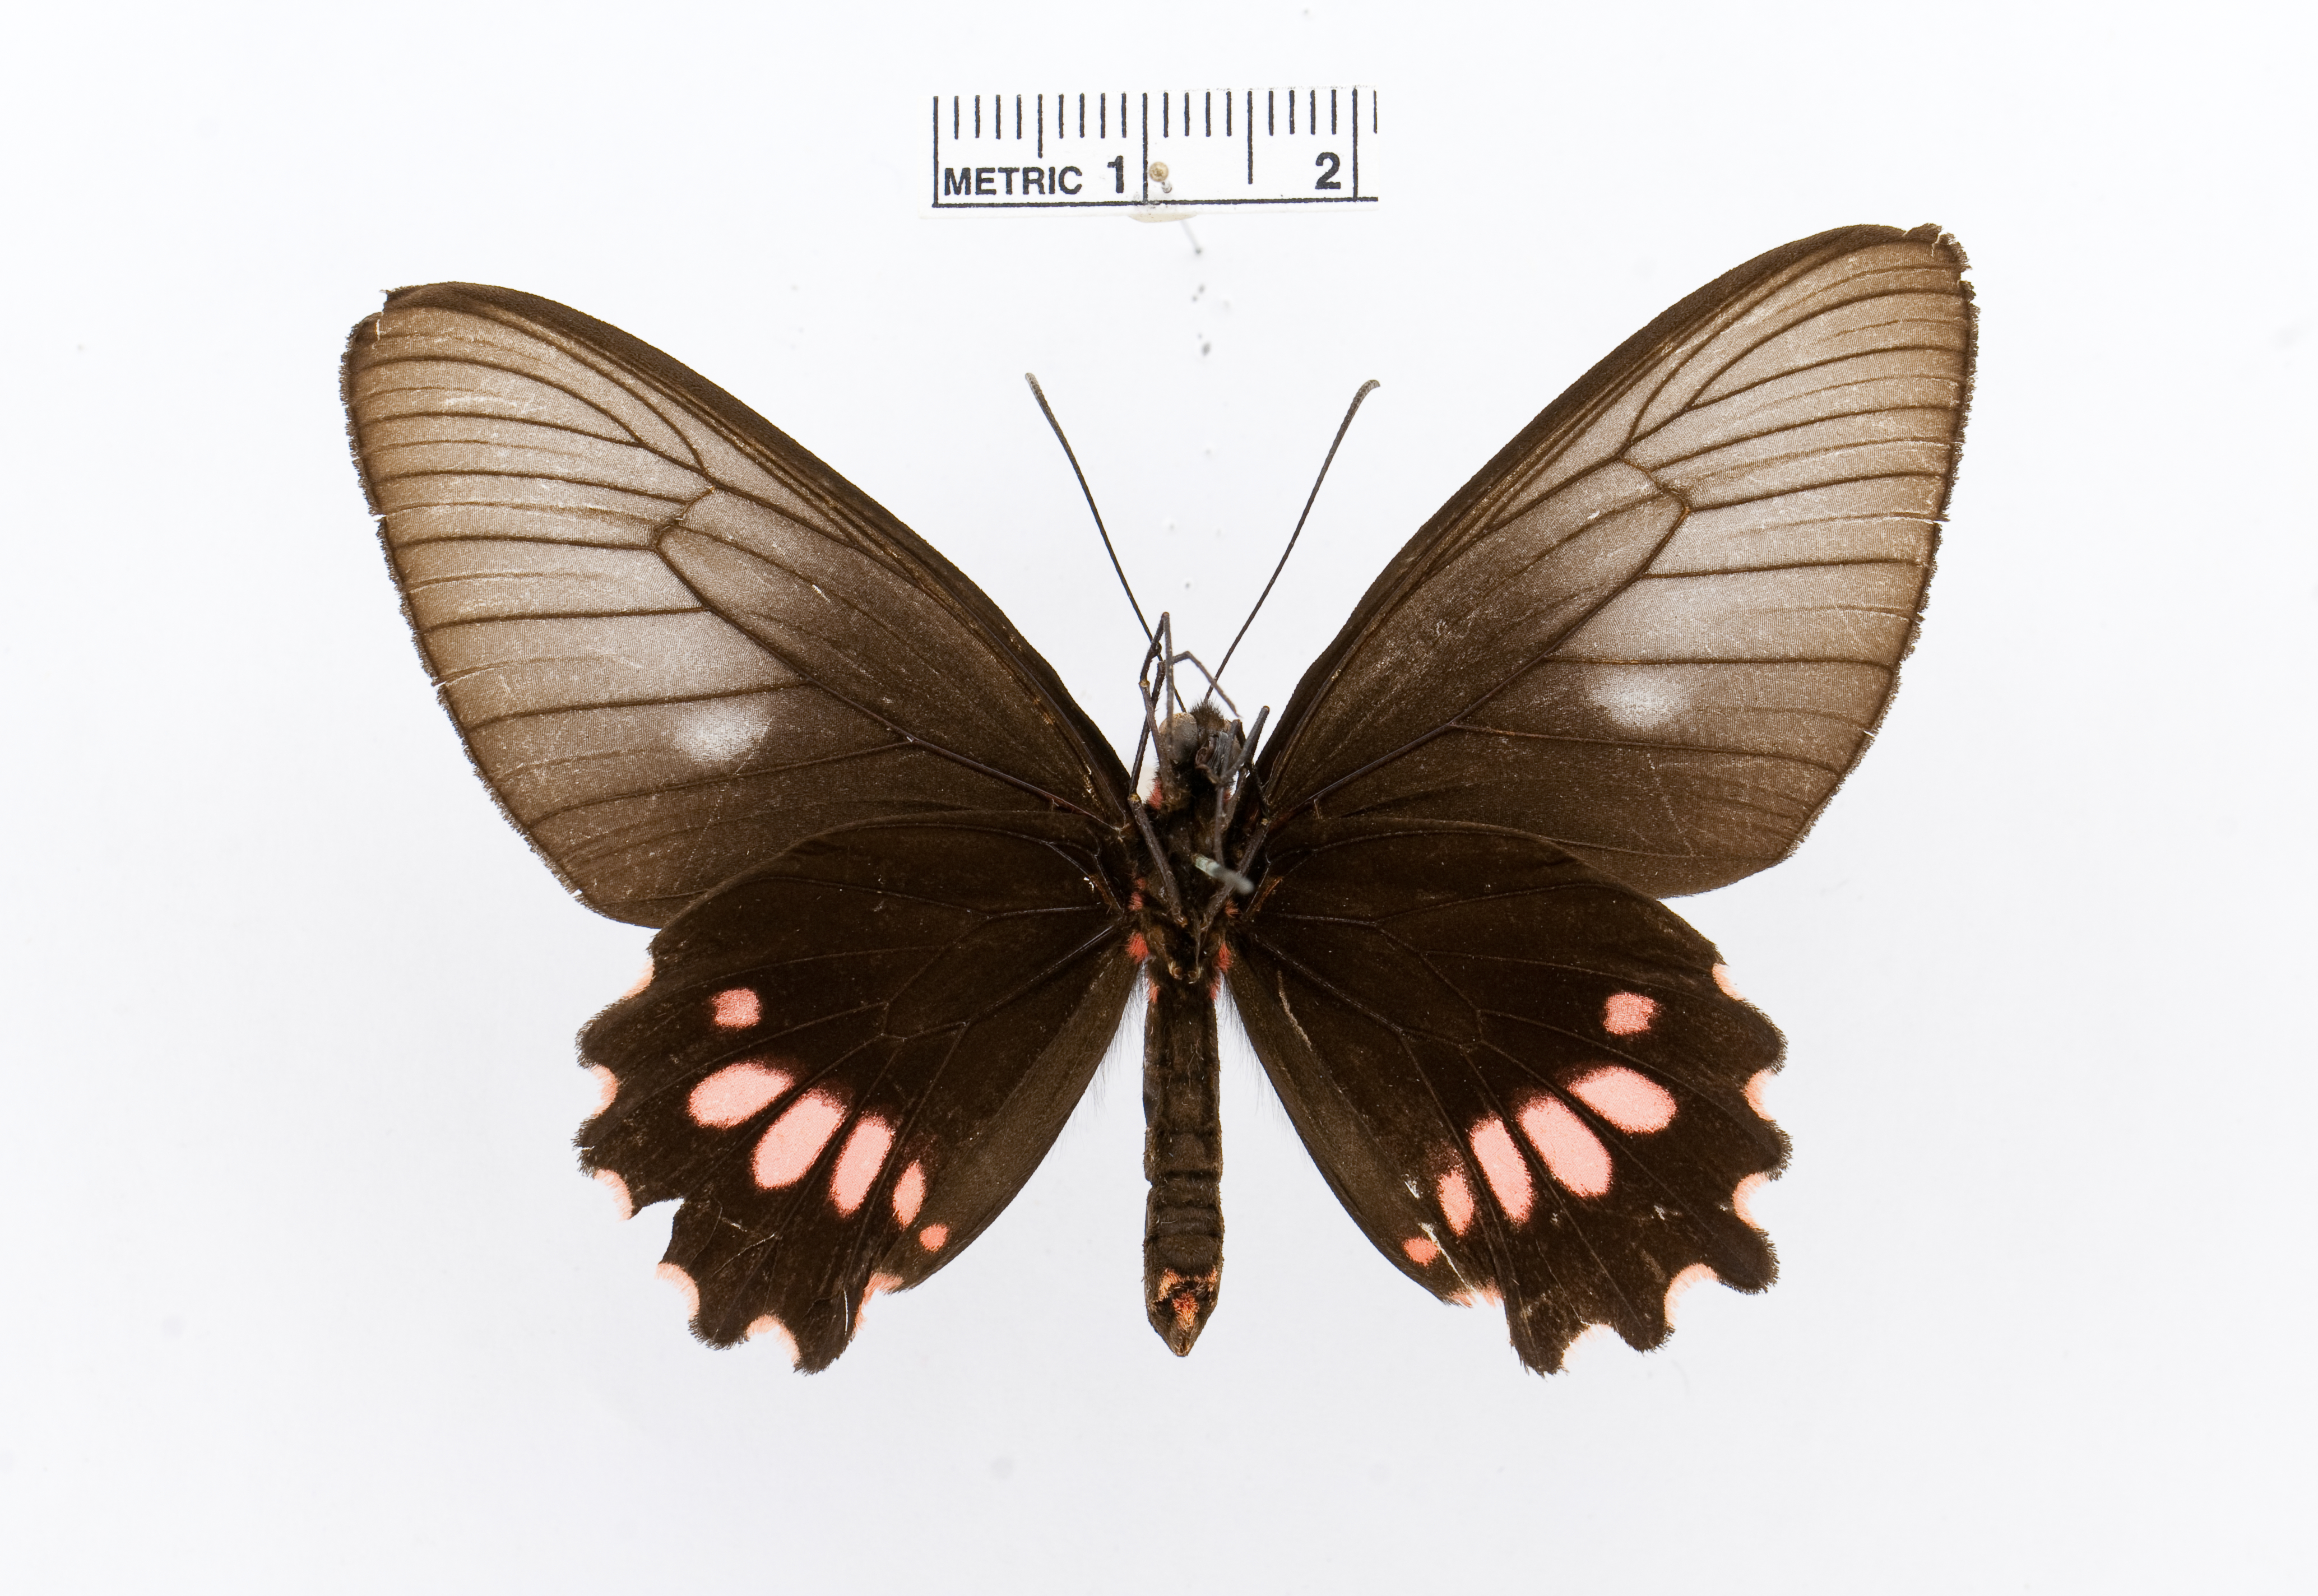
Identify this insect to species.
Parides lysander
